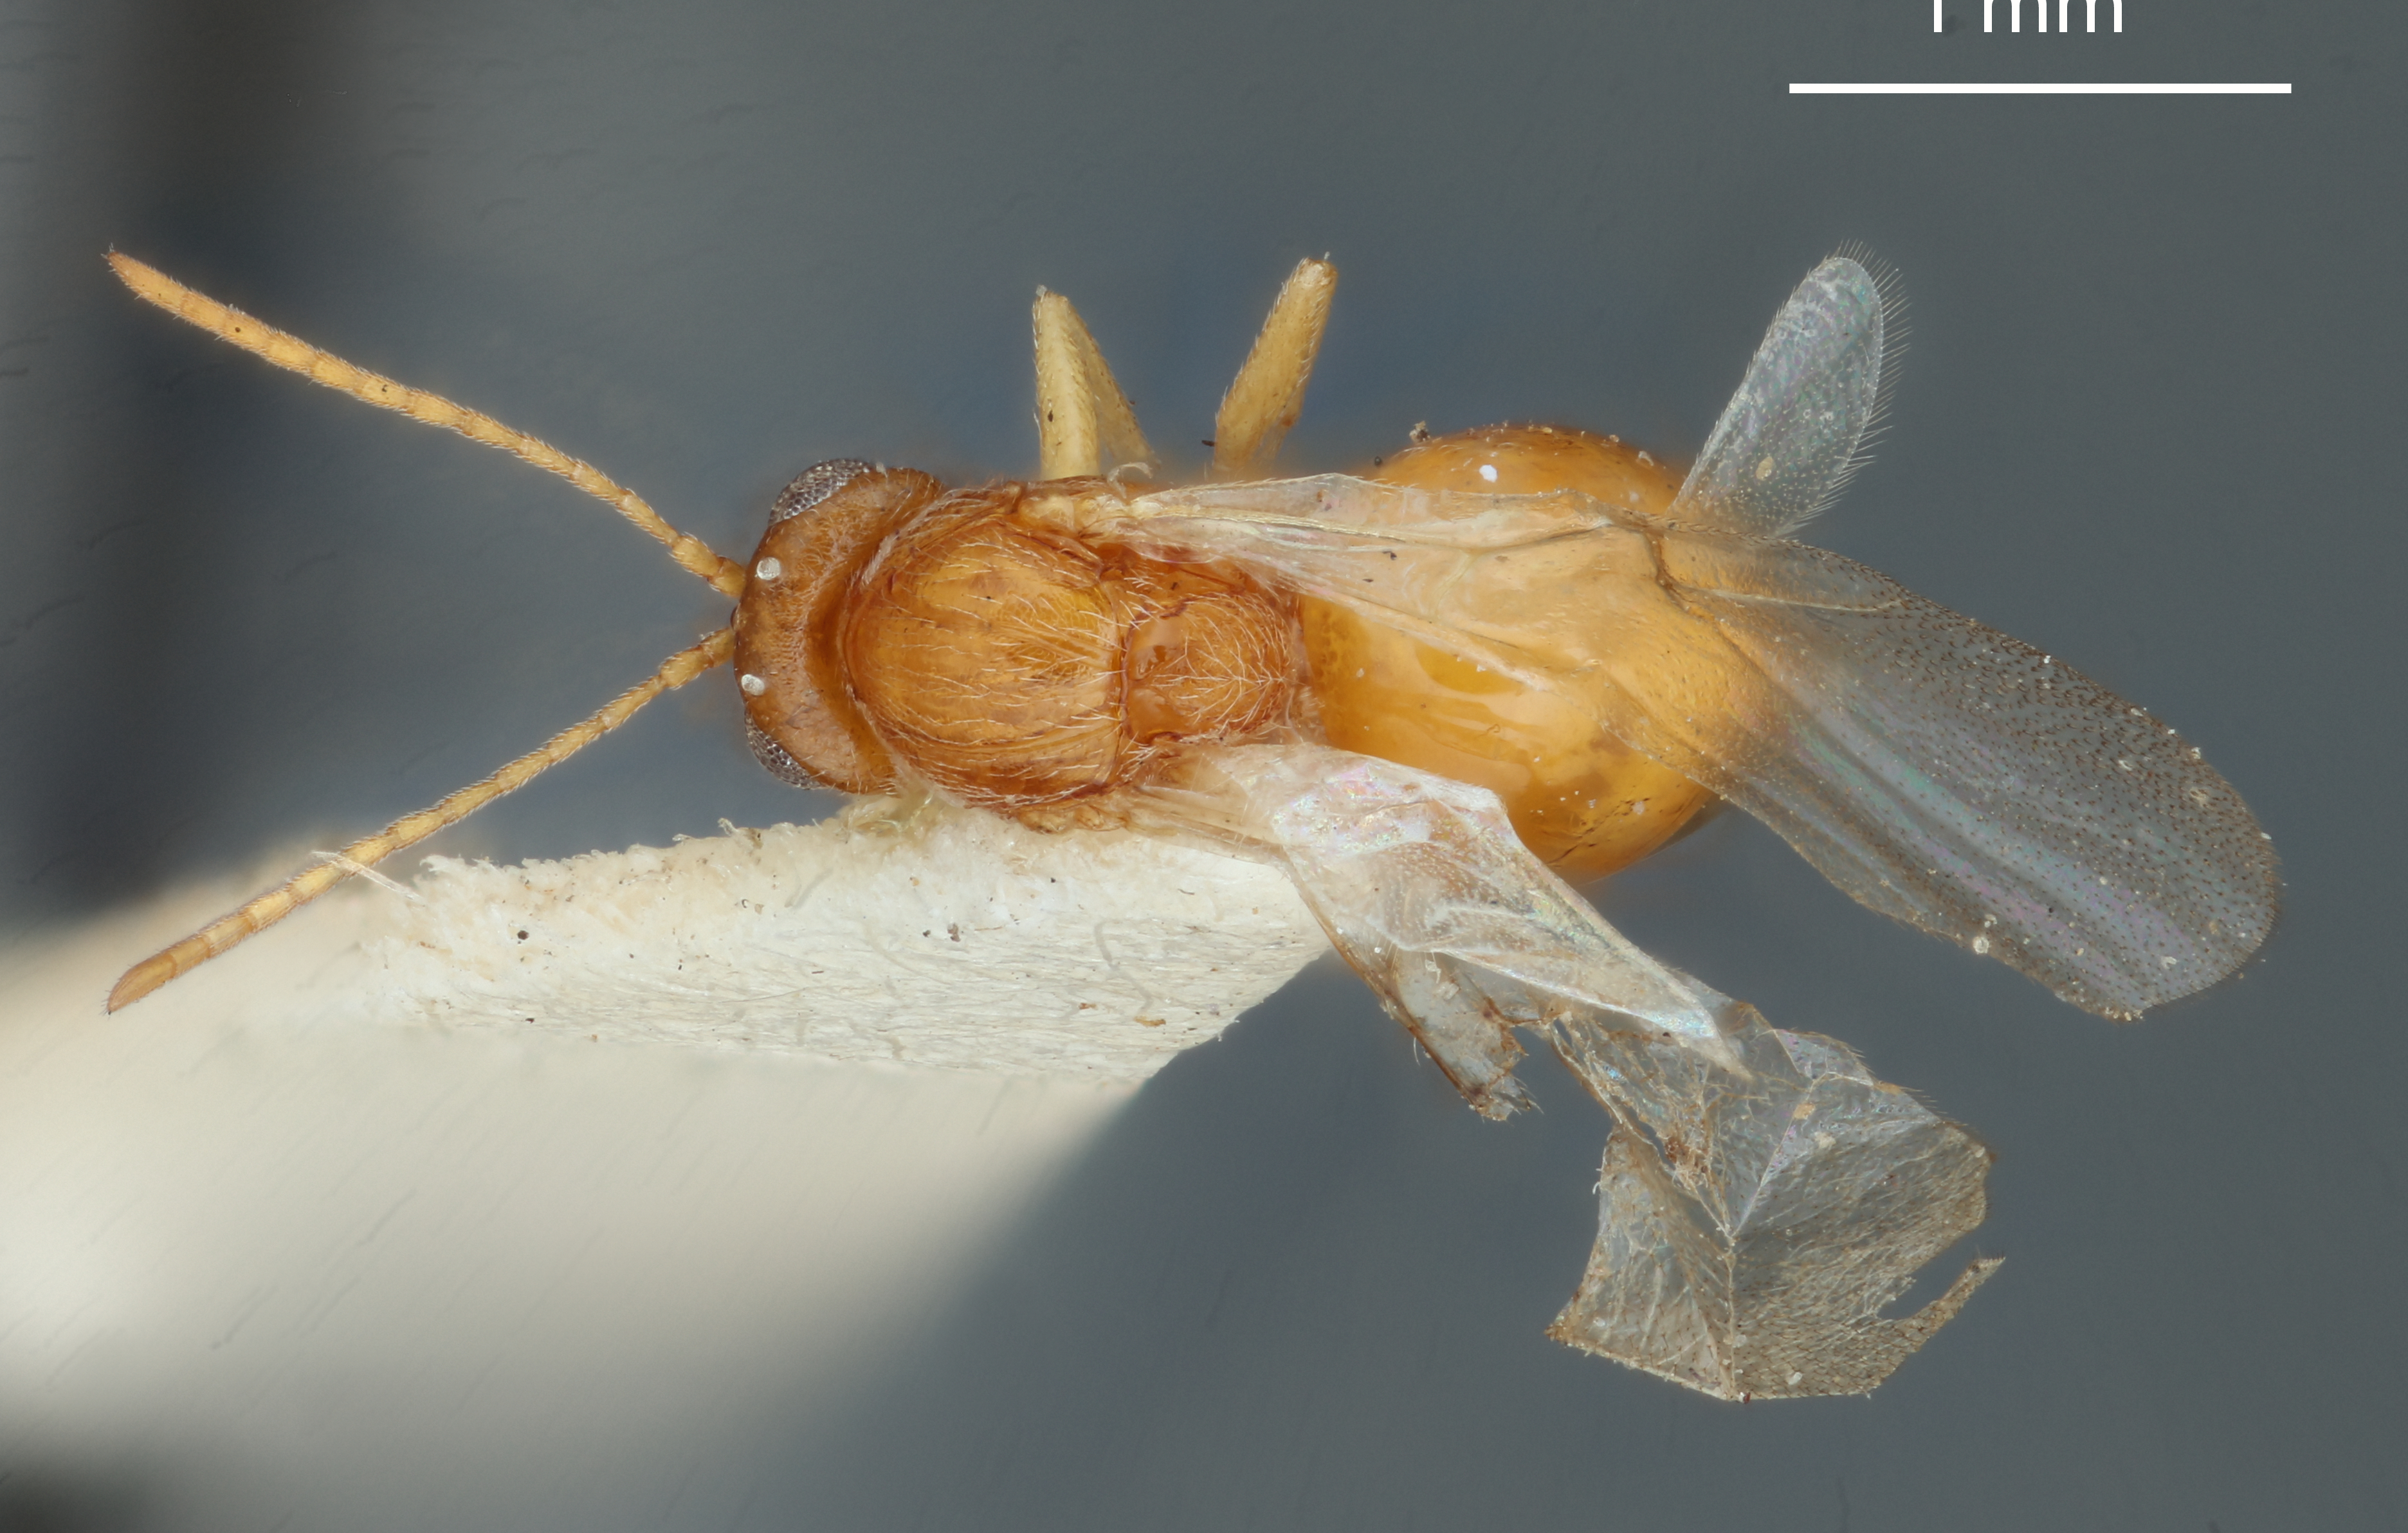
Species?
Andricus multicostatus
